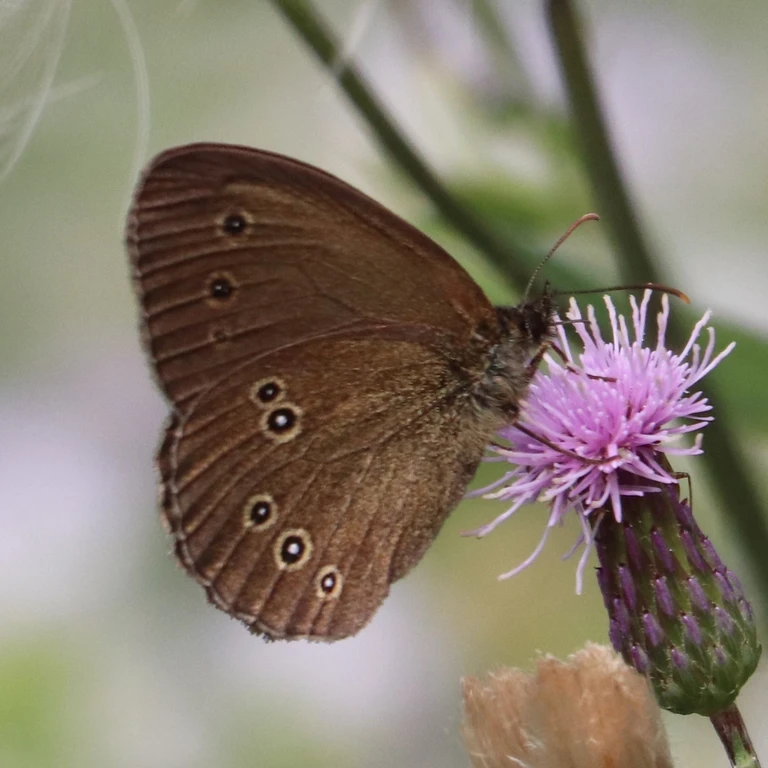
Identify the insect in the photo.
Aphantopus hyperantus
